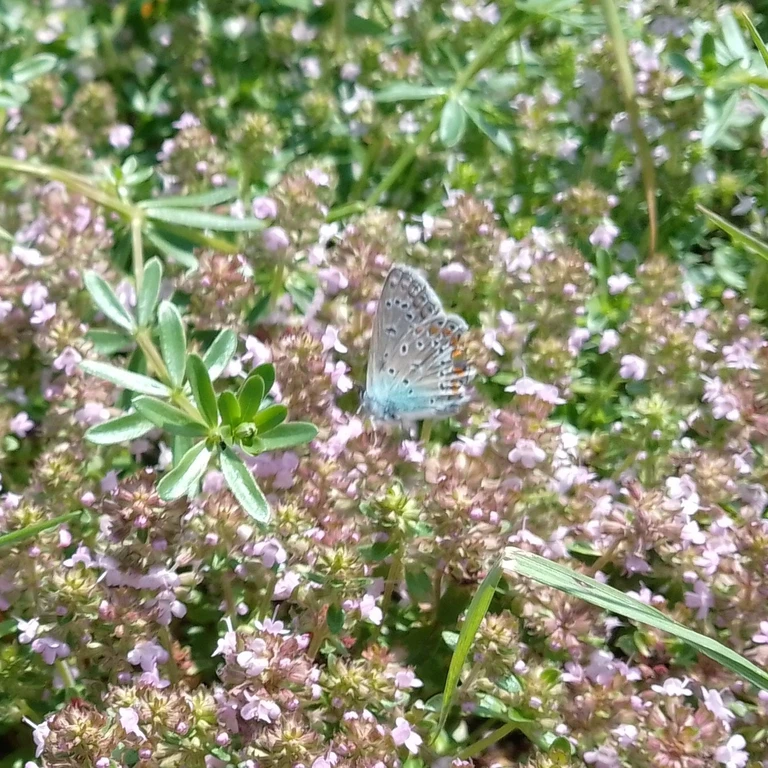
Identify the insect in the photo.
Polyommatus icarus
